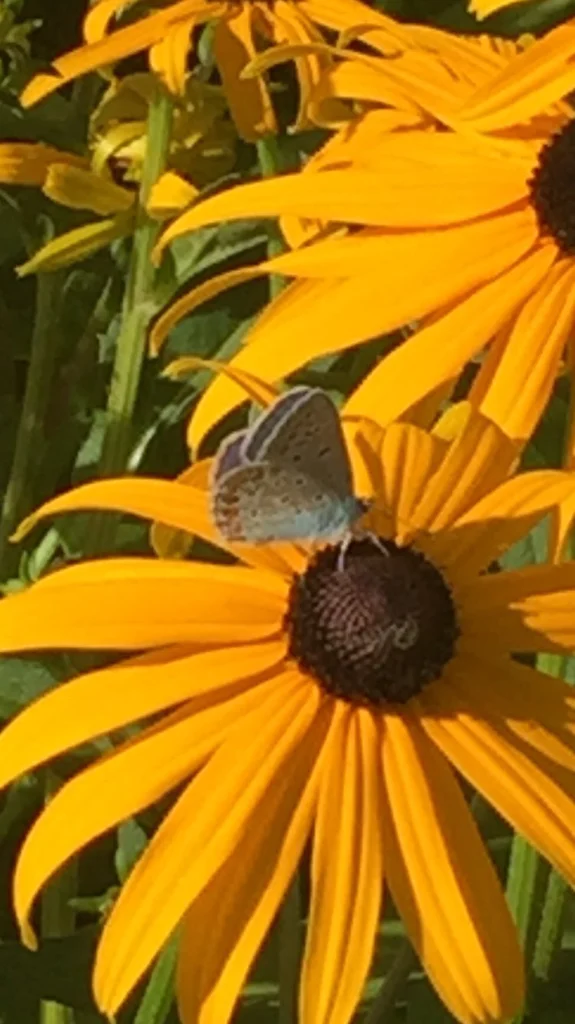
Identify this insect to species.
Polyommatus icarus
